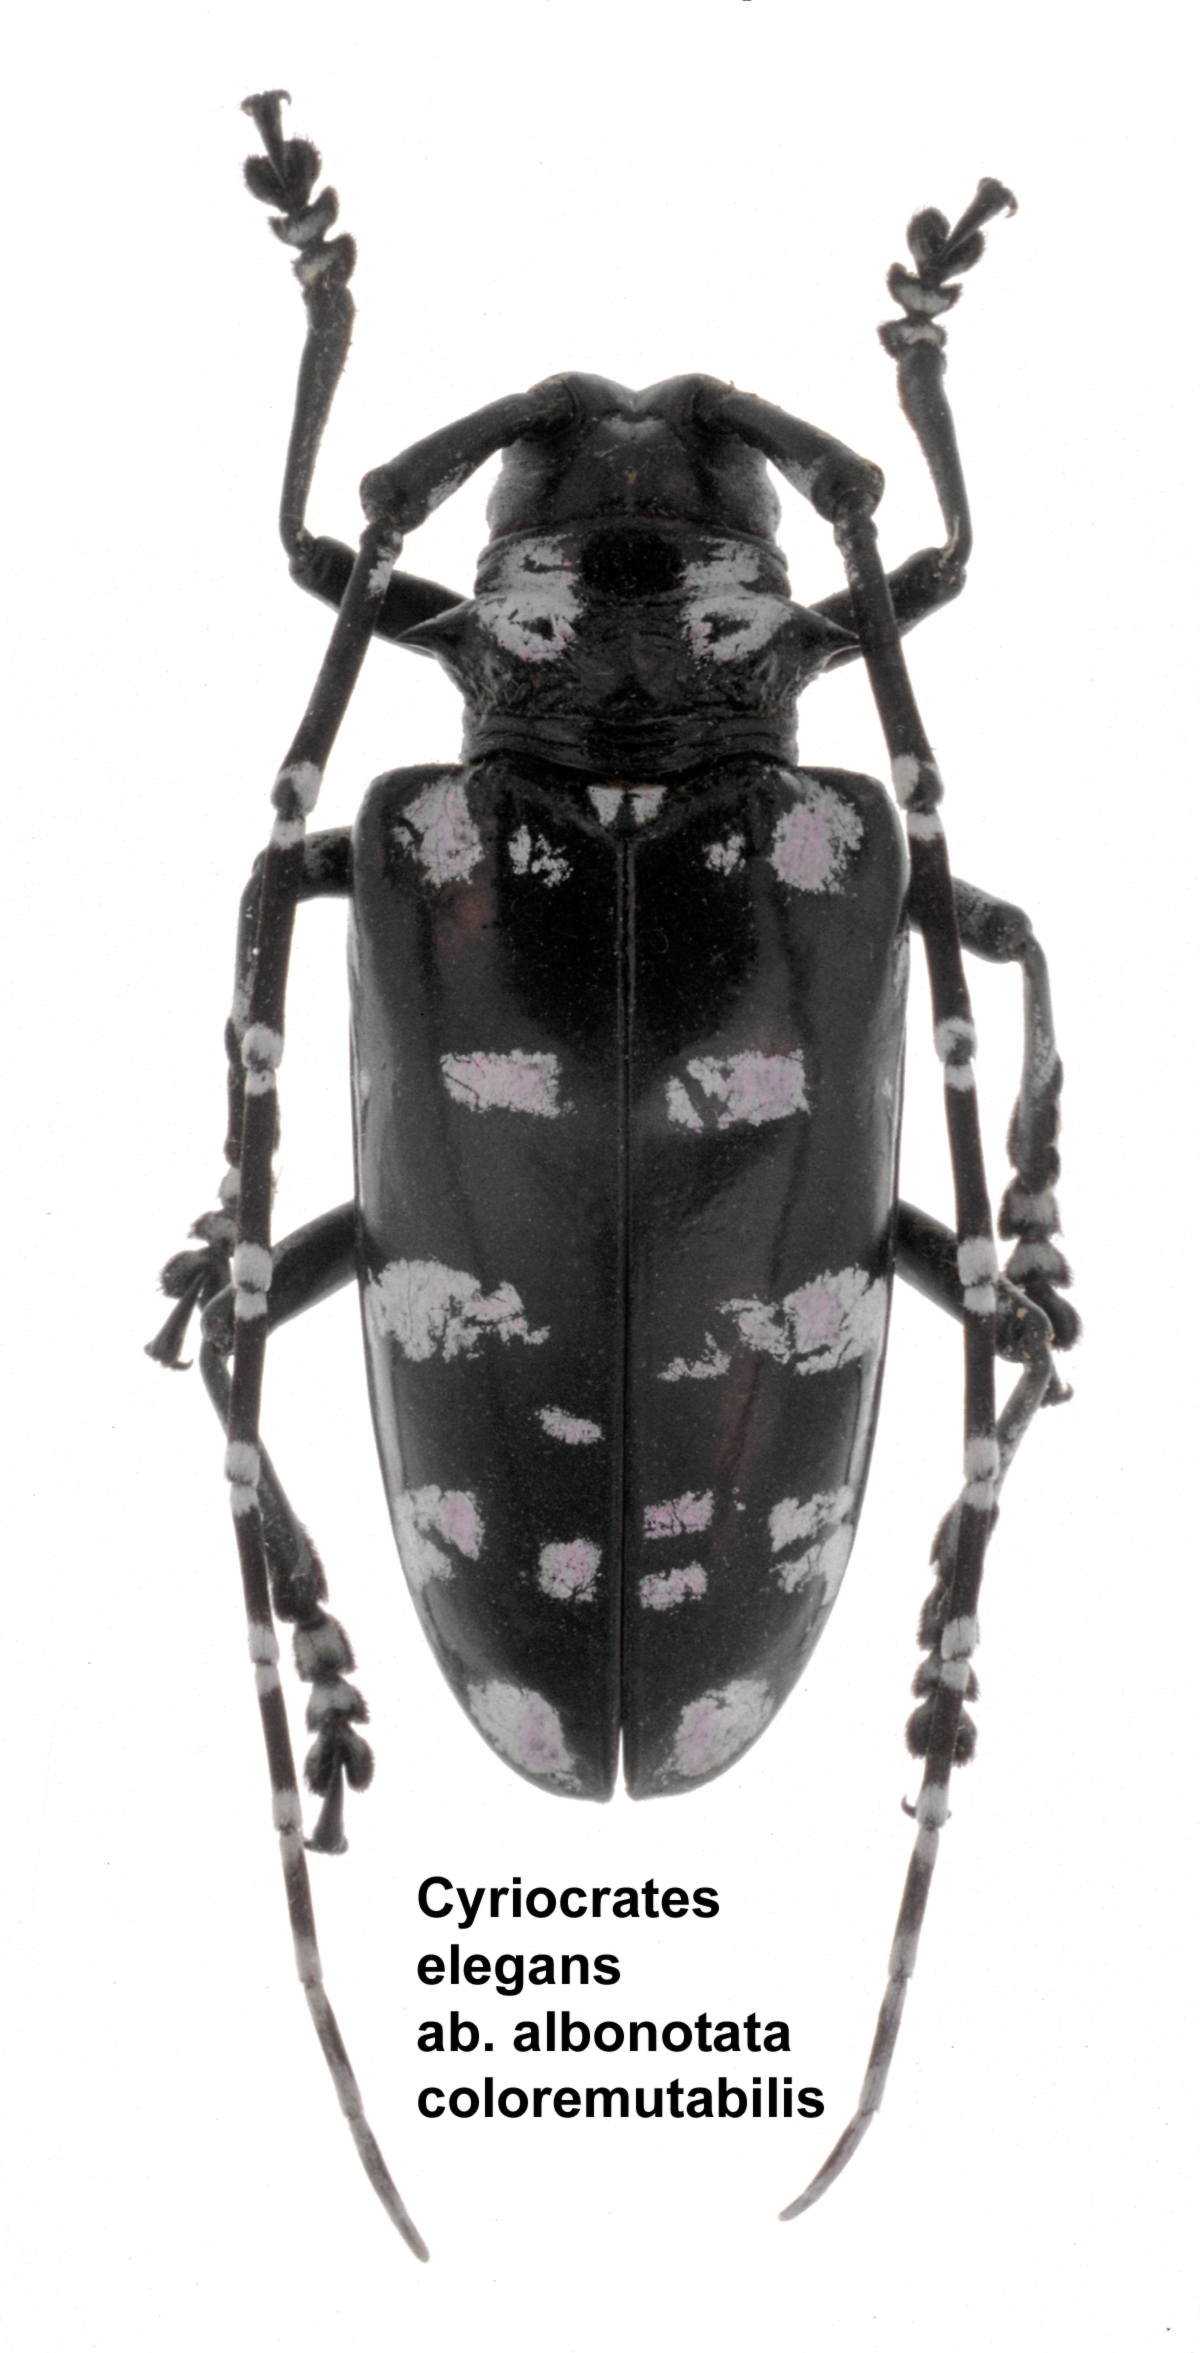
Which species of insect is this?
Anoplophora elegans (also Cyriocrates elegans)
